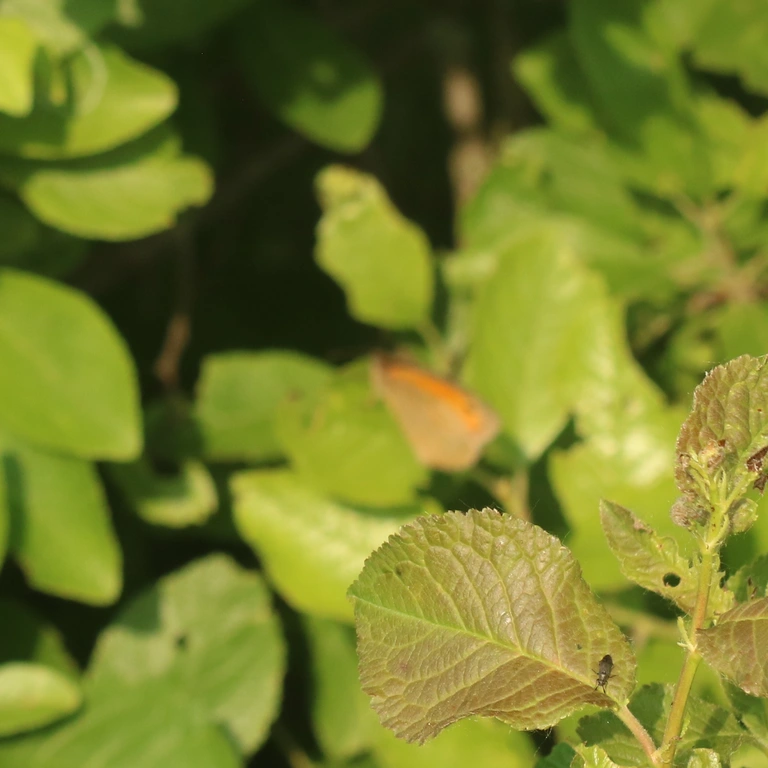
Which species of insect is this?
Maniola jurtina
